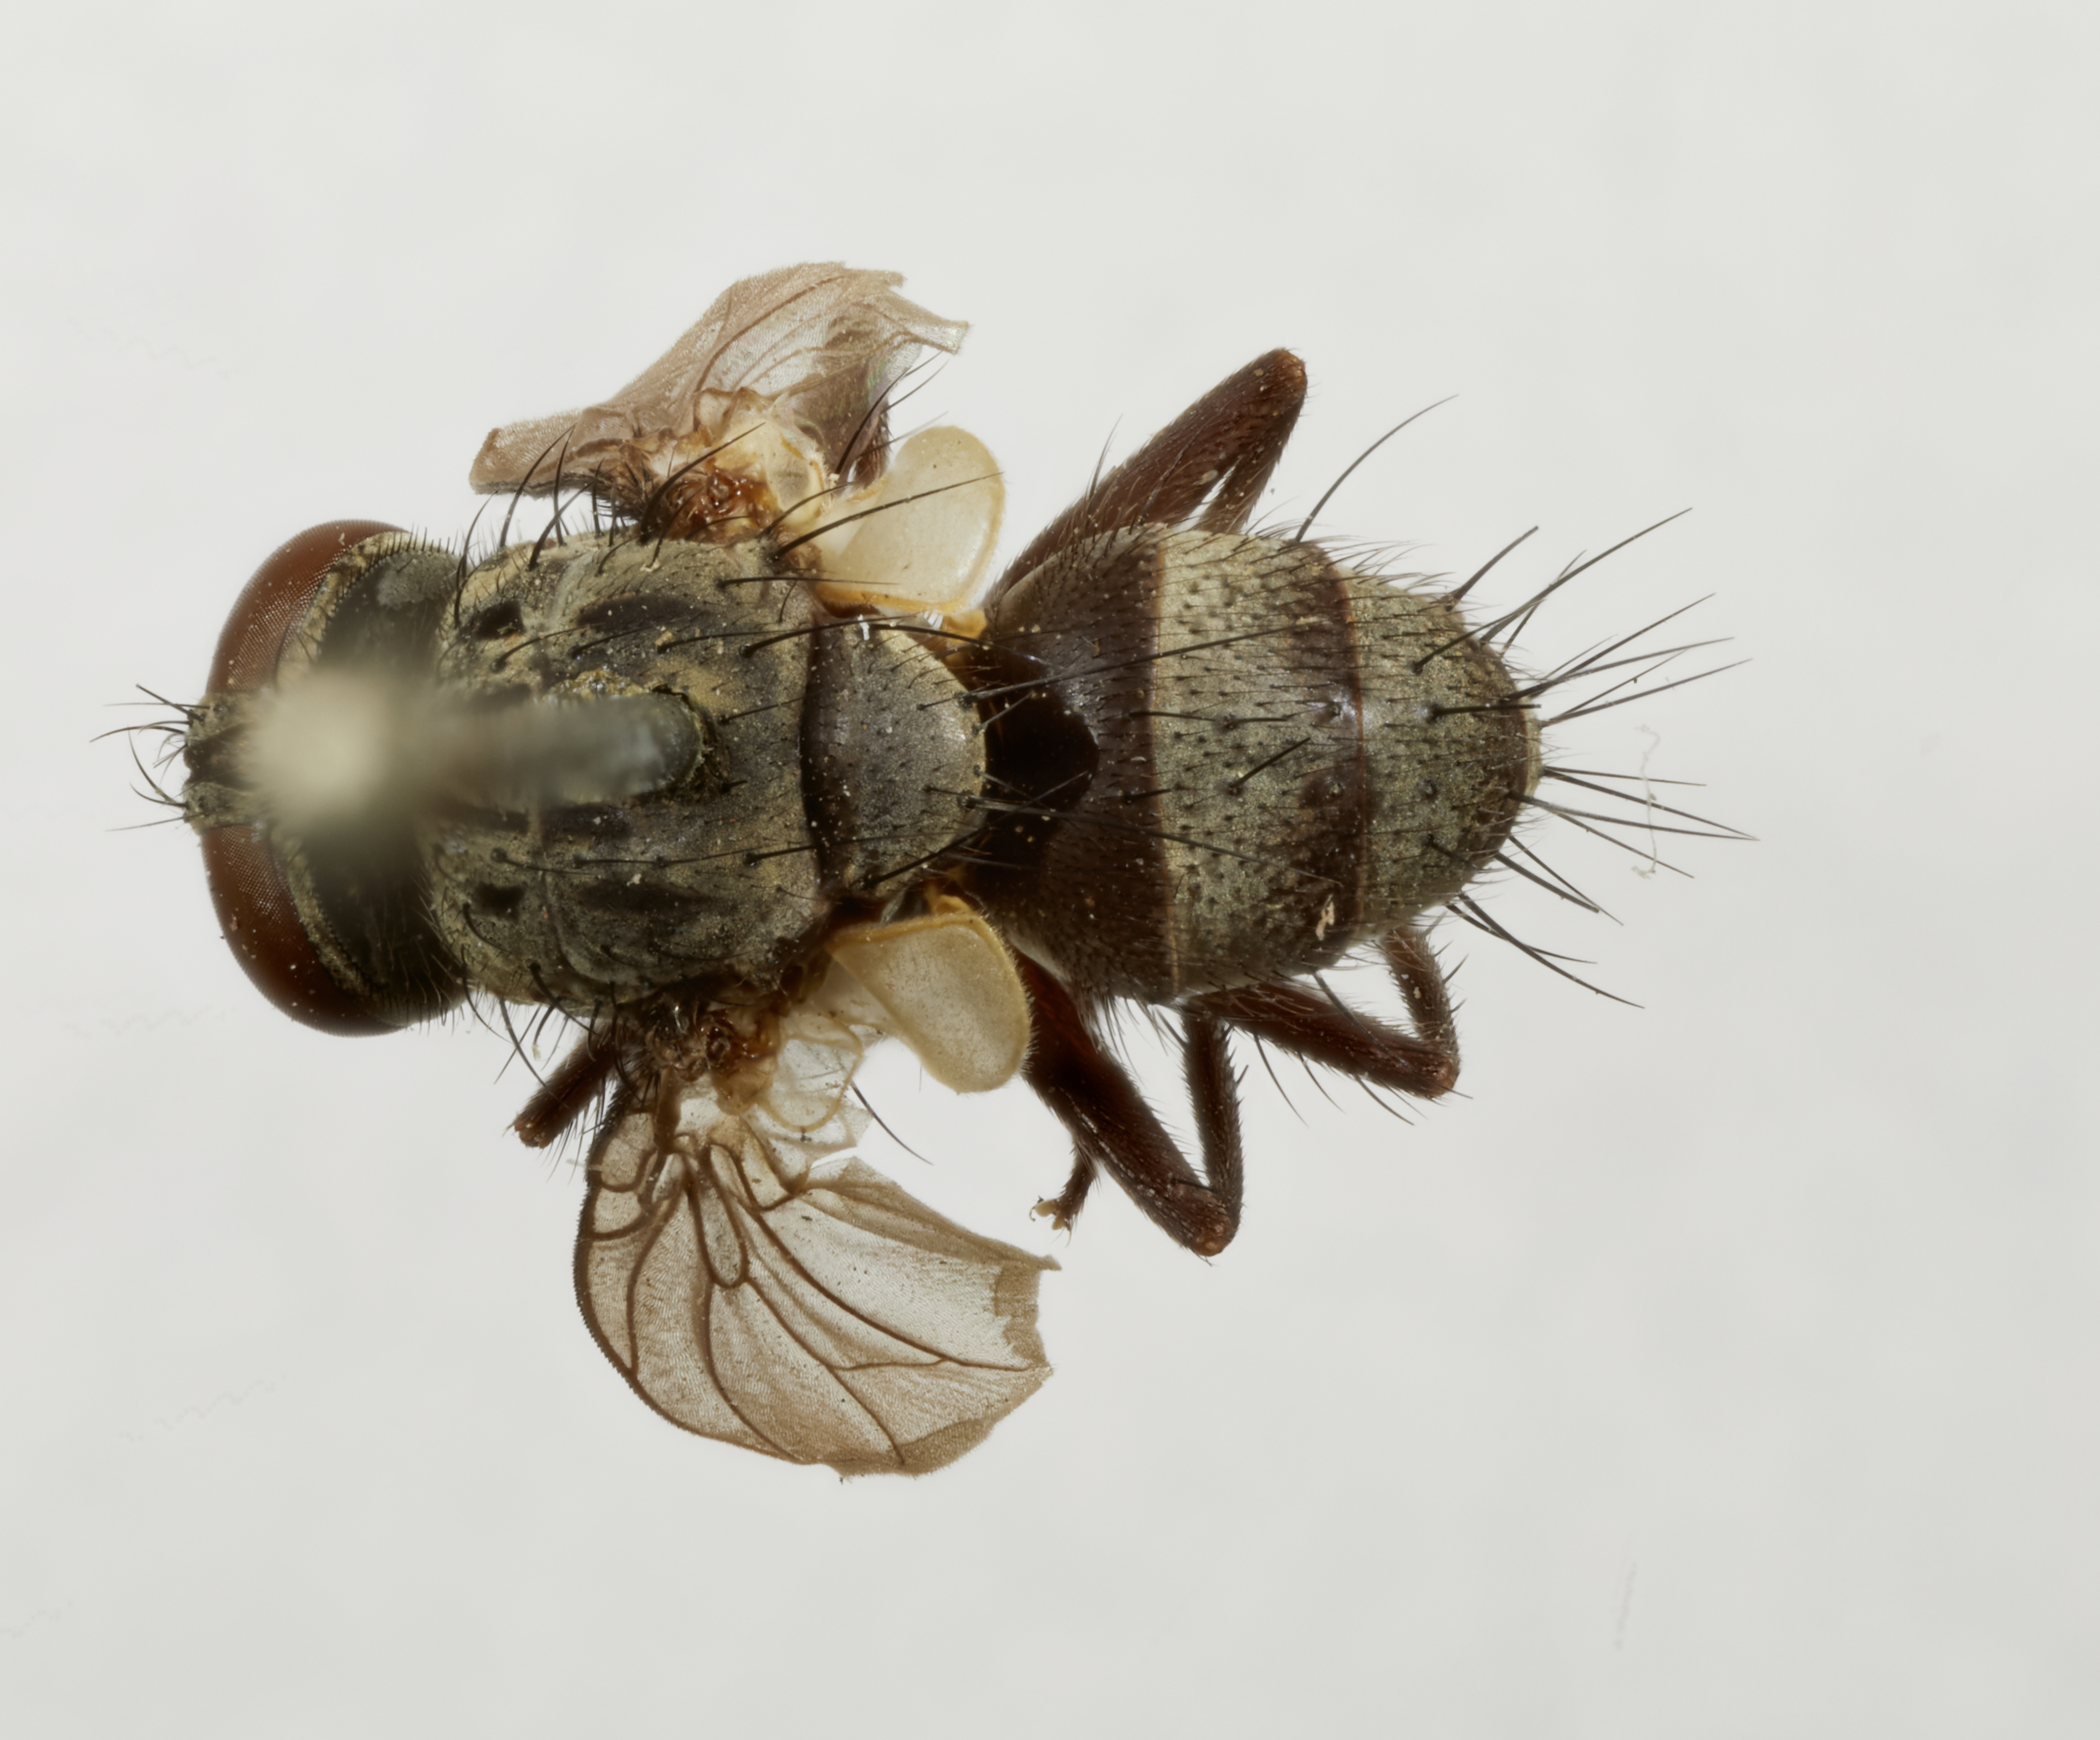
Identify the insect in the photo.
Oestrogastropsis mexicana
